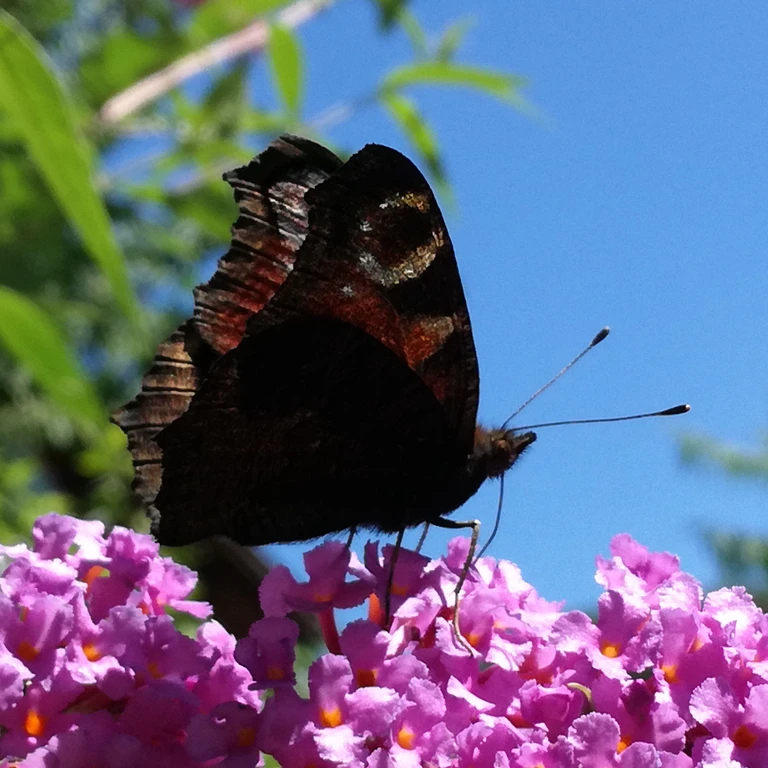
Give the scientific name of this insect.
Aglais io
